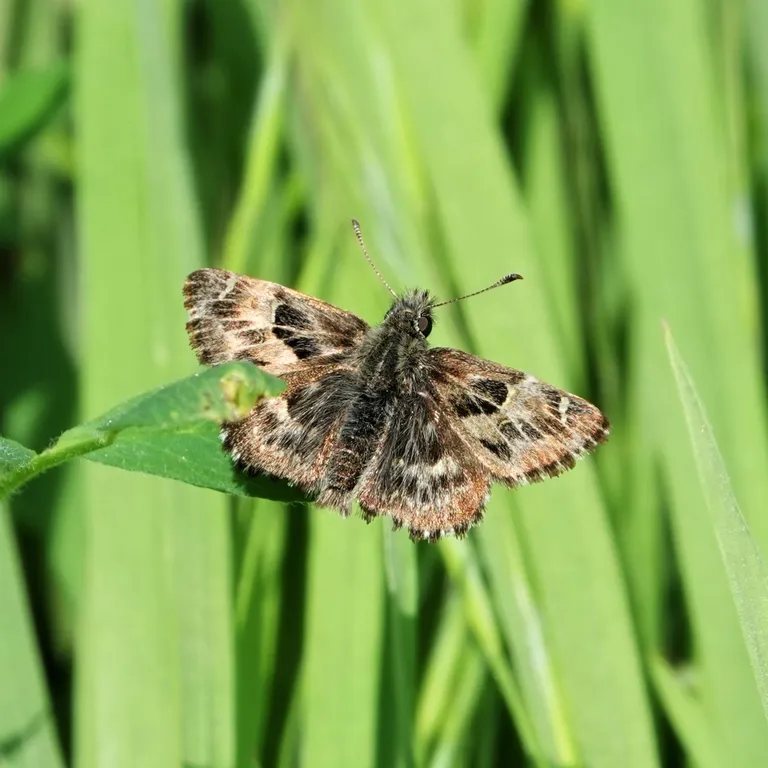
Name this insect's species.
Carcharodus alceae
